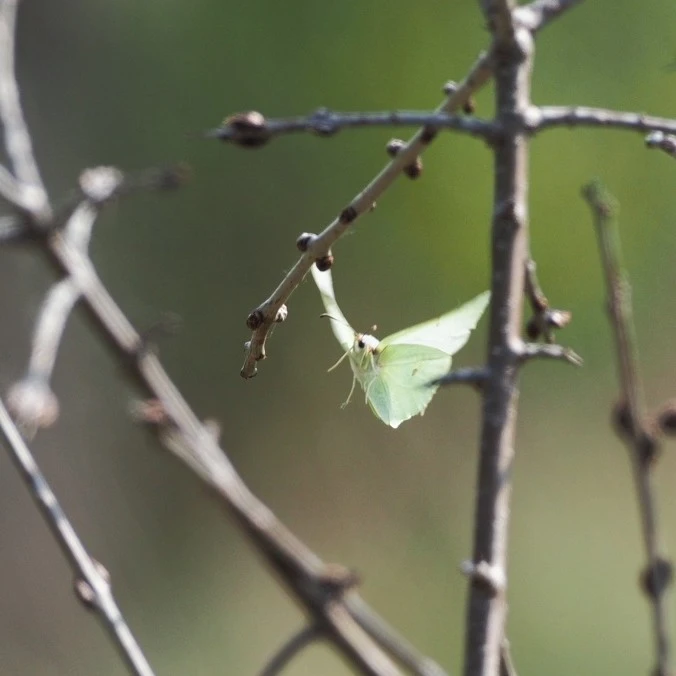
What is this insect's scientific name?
Gonepteryx rhamni
